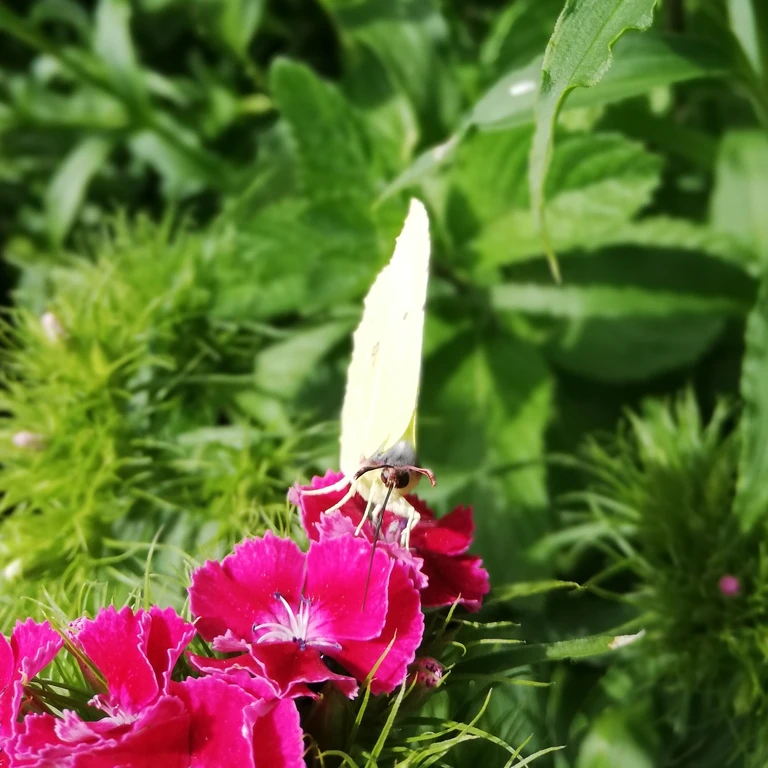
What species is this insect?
Gonepteryx rhamni
